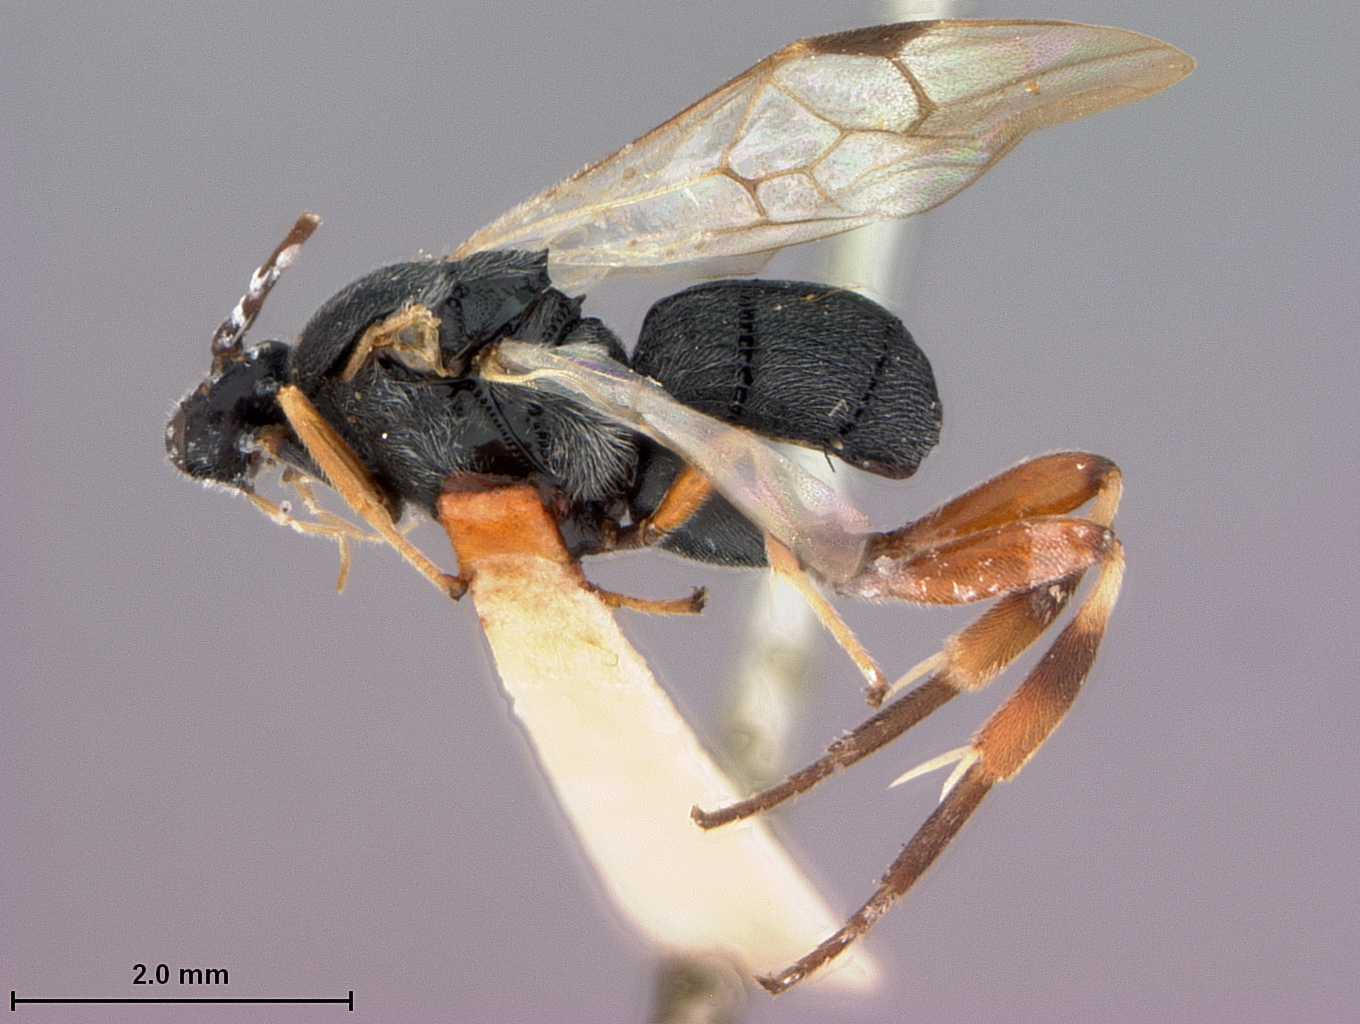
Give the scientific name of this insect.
Odontofornicia penang
